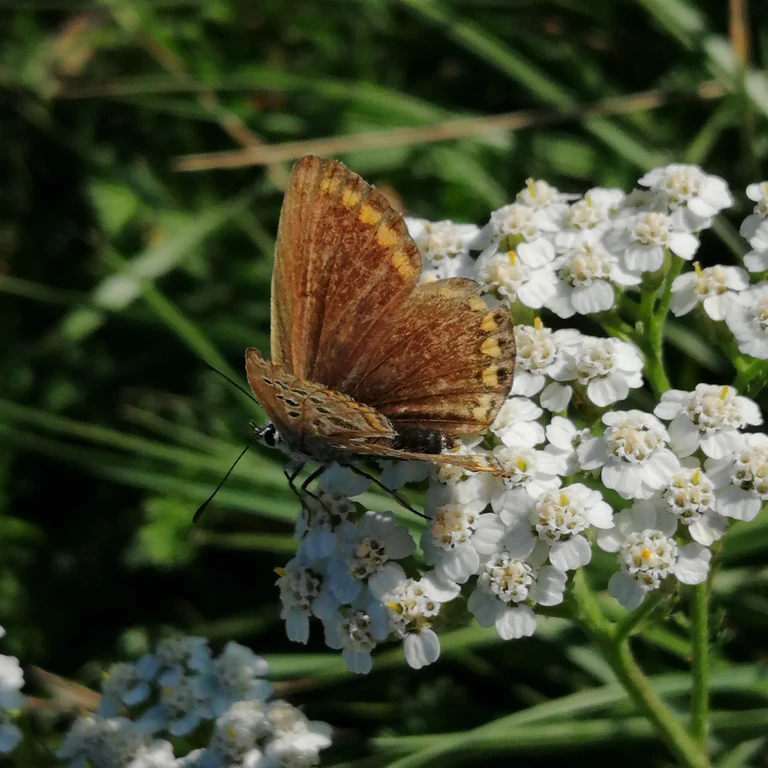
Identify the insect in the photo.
Polyommatus icarus
